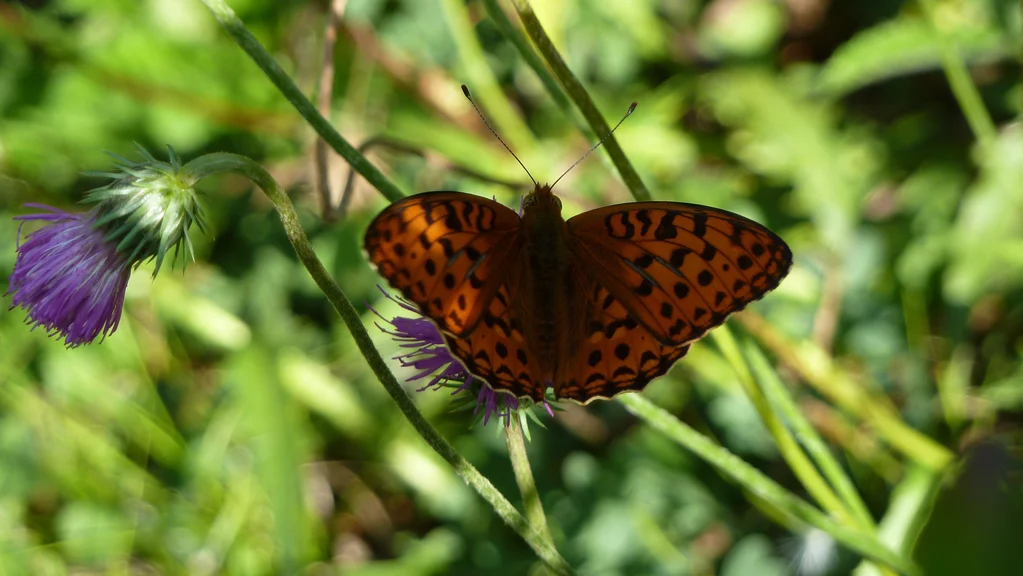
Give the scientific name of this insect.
Fabriciana adippe
